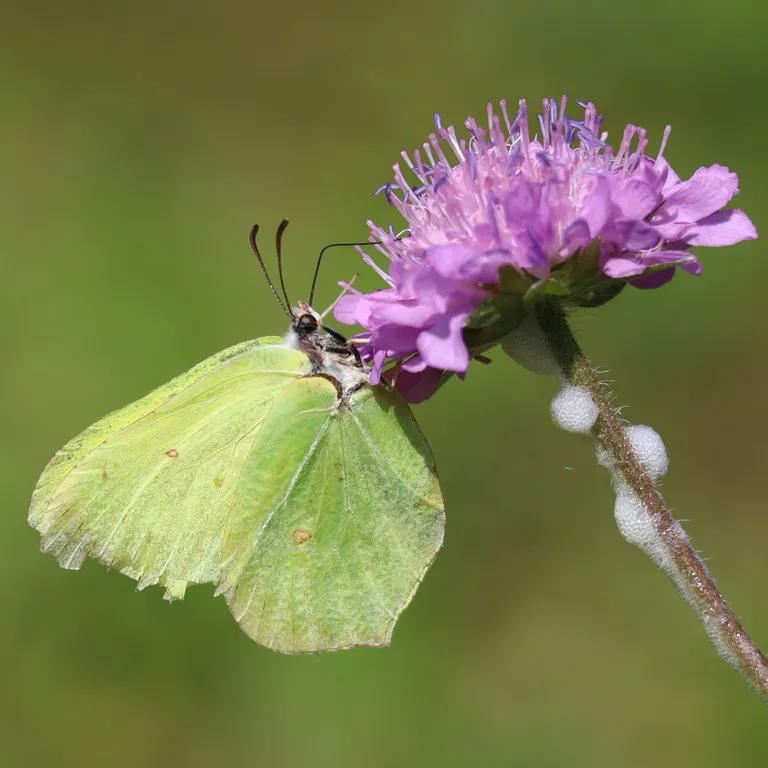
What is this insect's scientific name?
Gonepteryx rhamni
